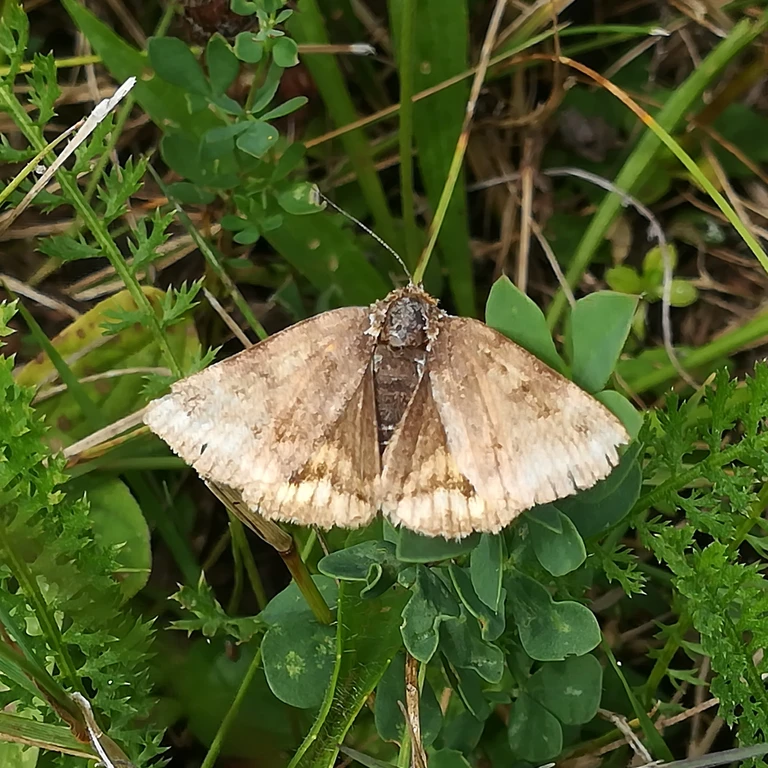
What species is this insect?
Euclidia glyphica
